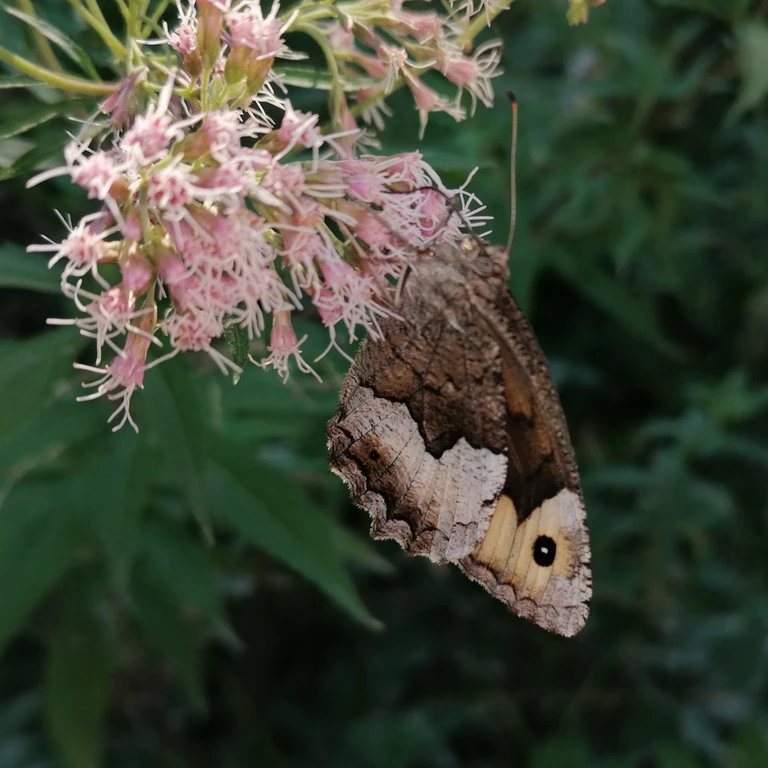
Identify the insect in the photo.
Hipparchia alcyone
